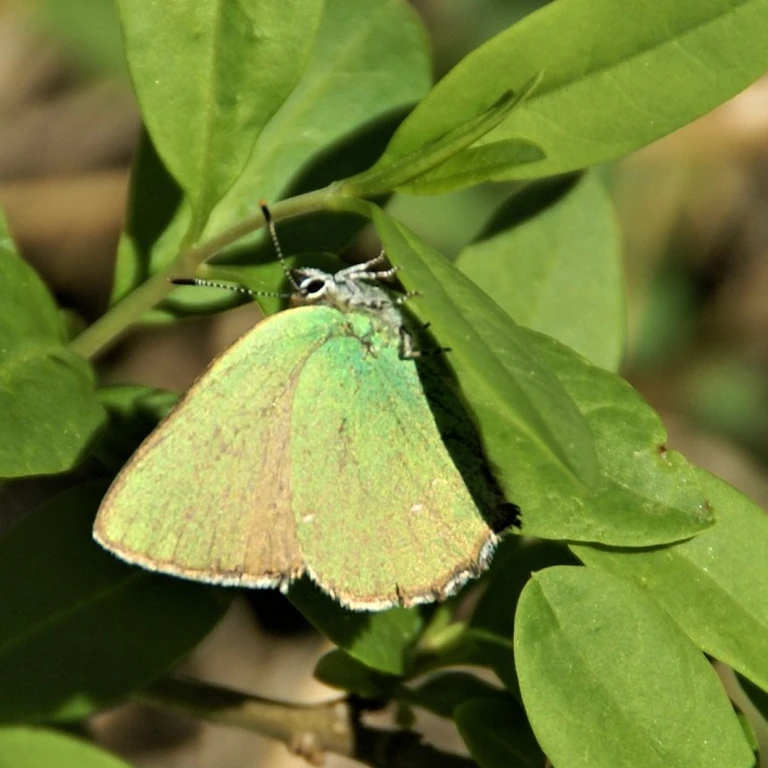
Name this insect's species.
Callophrys rubi
